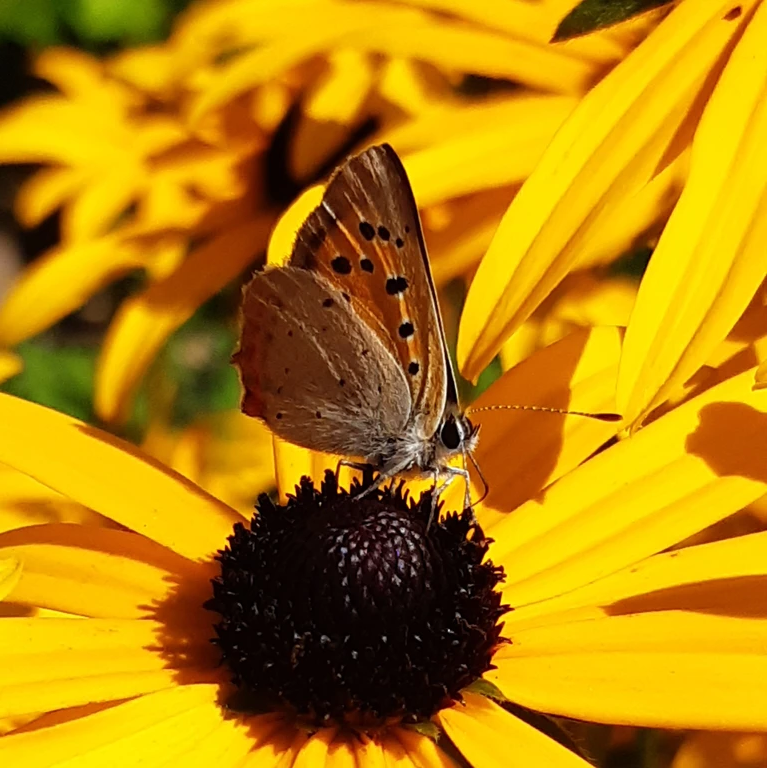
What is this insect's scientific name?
Lycaena phlaeas
